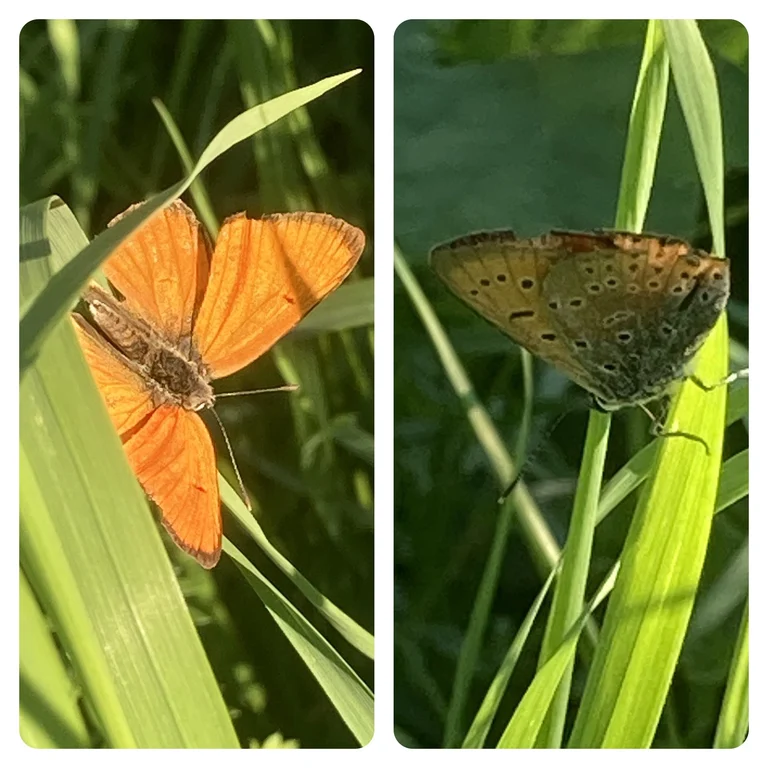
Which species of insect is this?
Lycaena dispar
